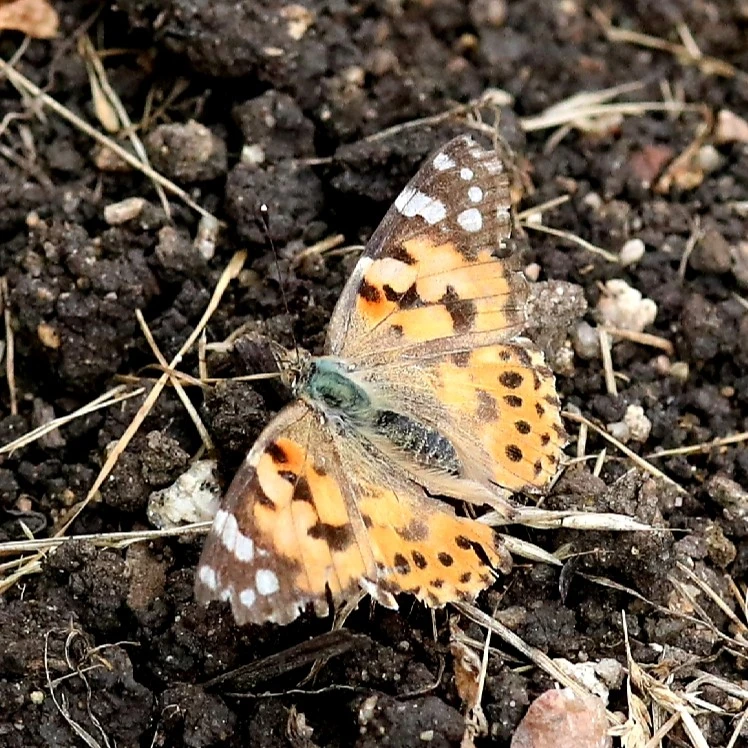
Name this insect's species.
Vanessa cardui
